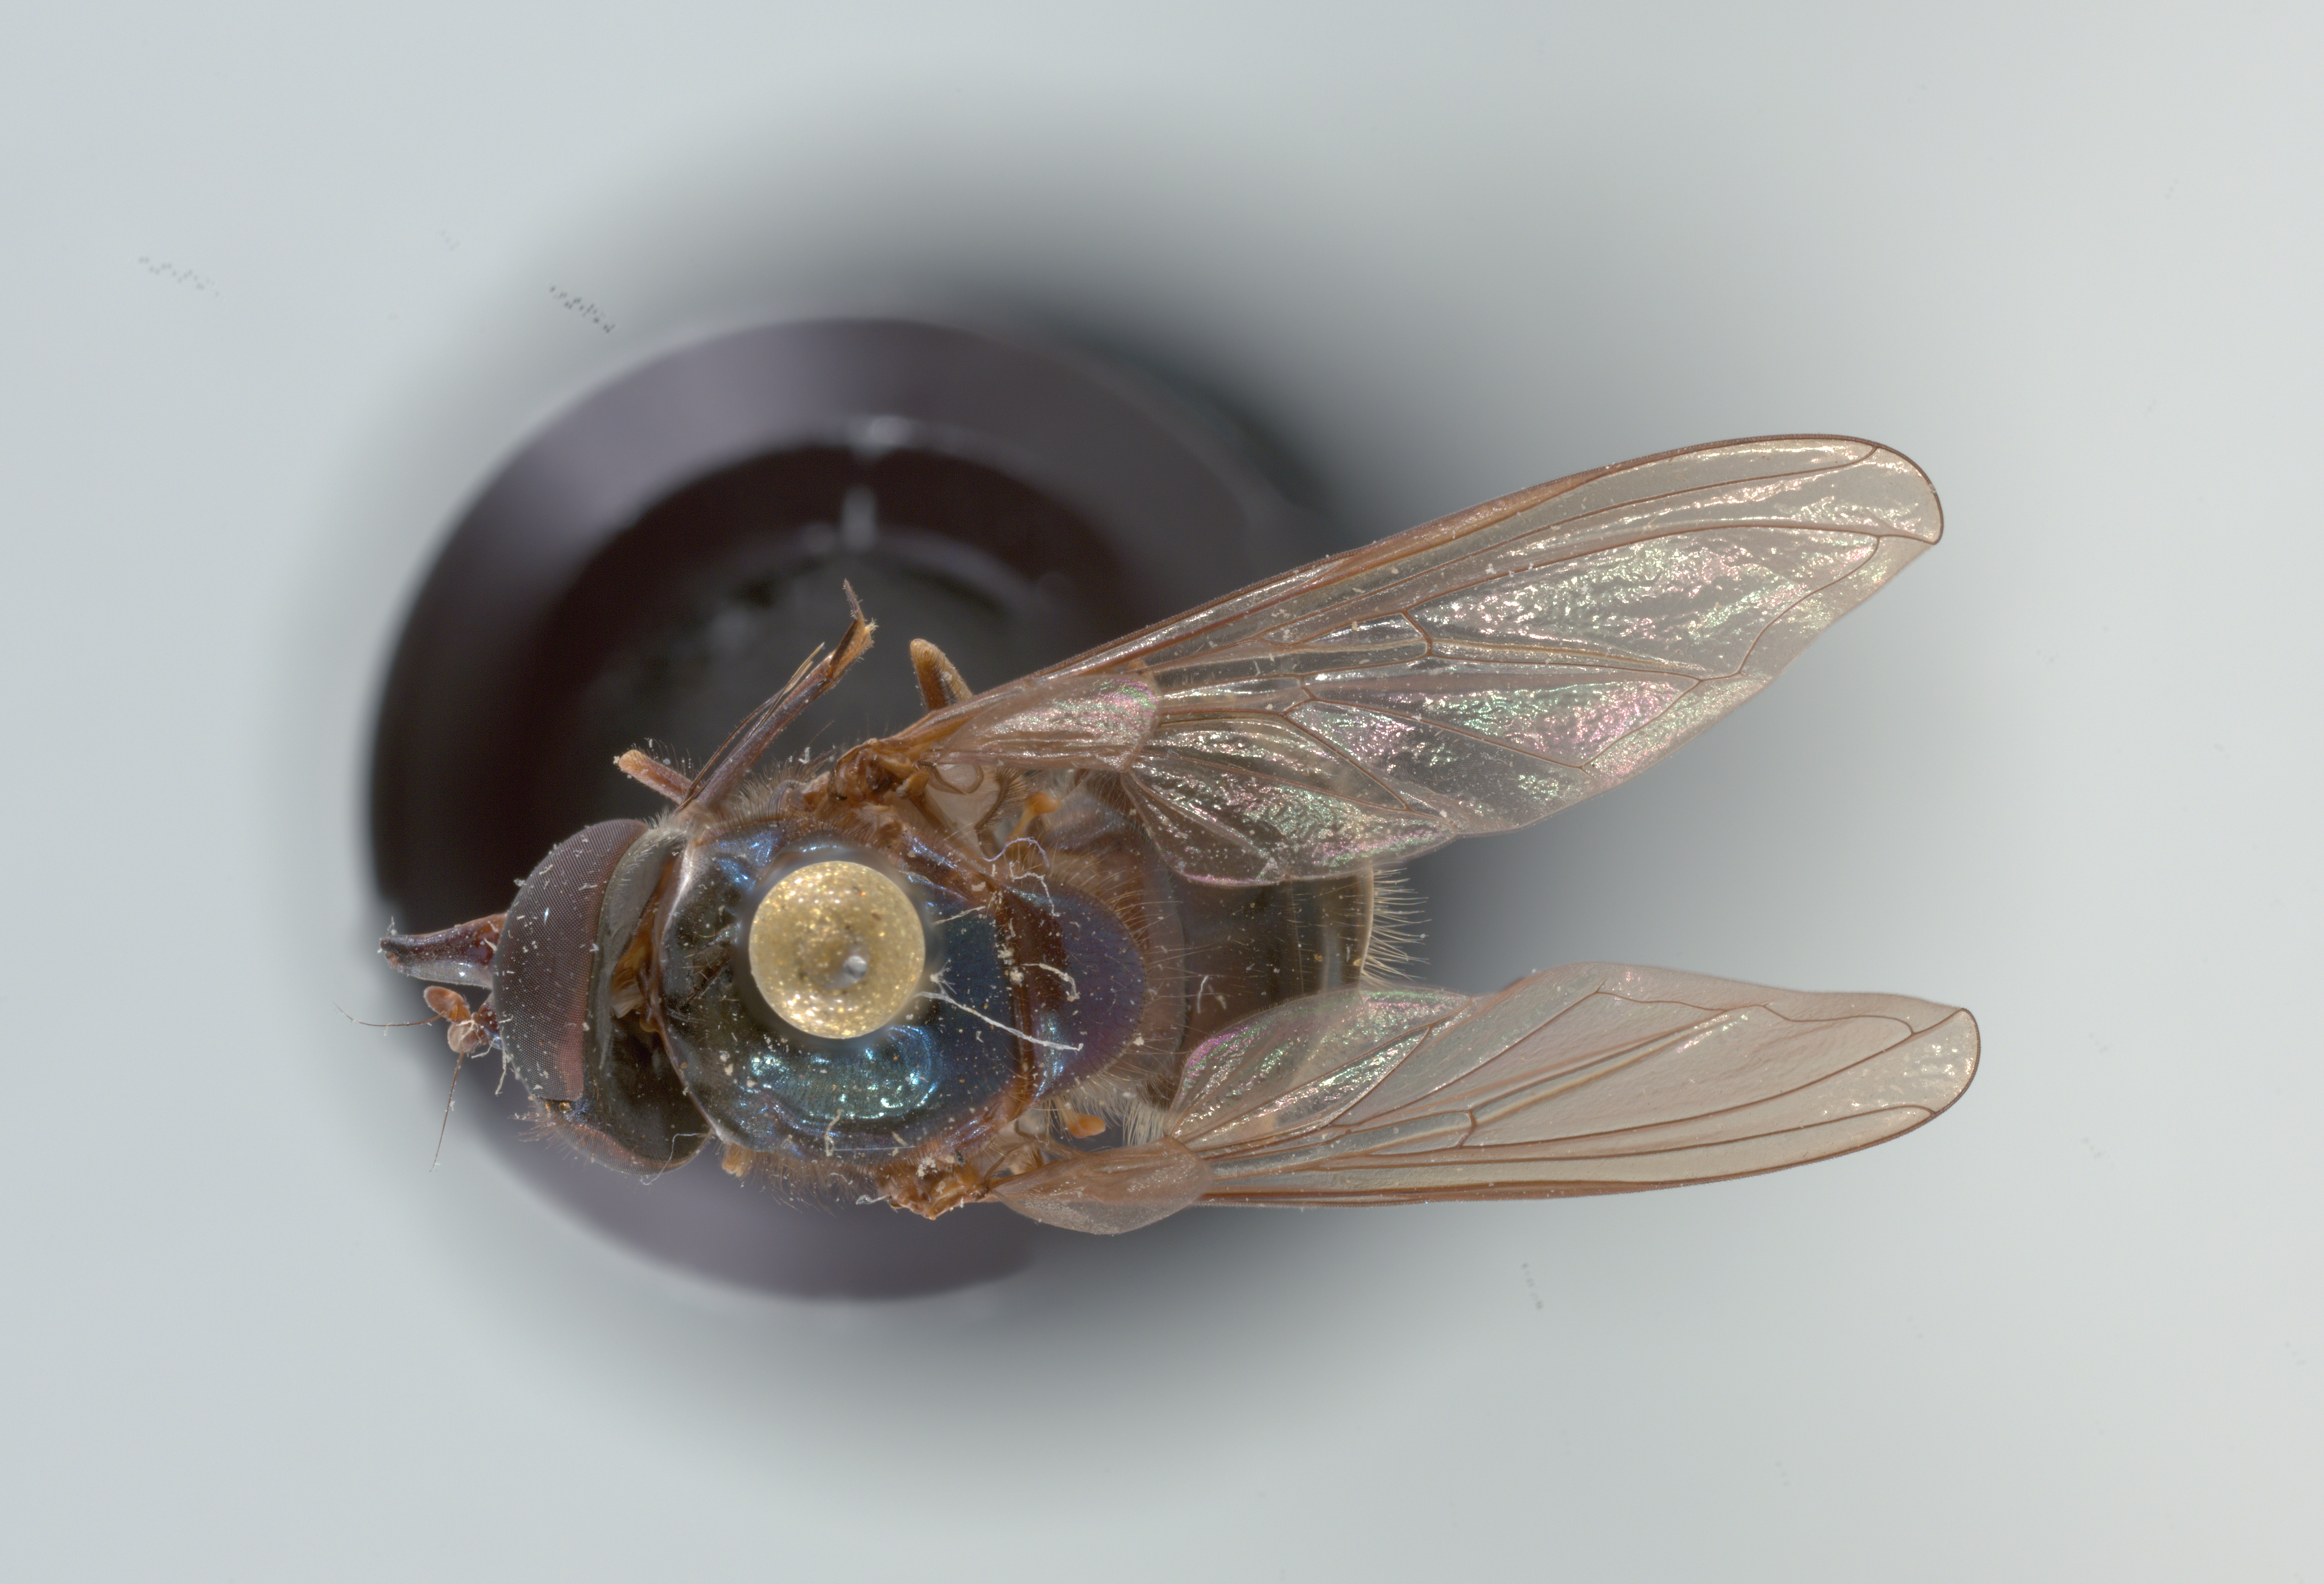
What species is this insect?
Rhingia cyanoprora
